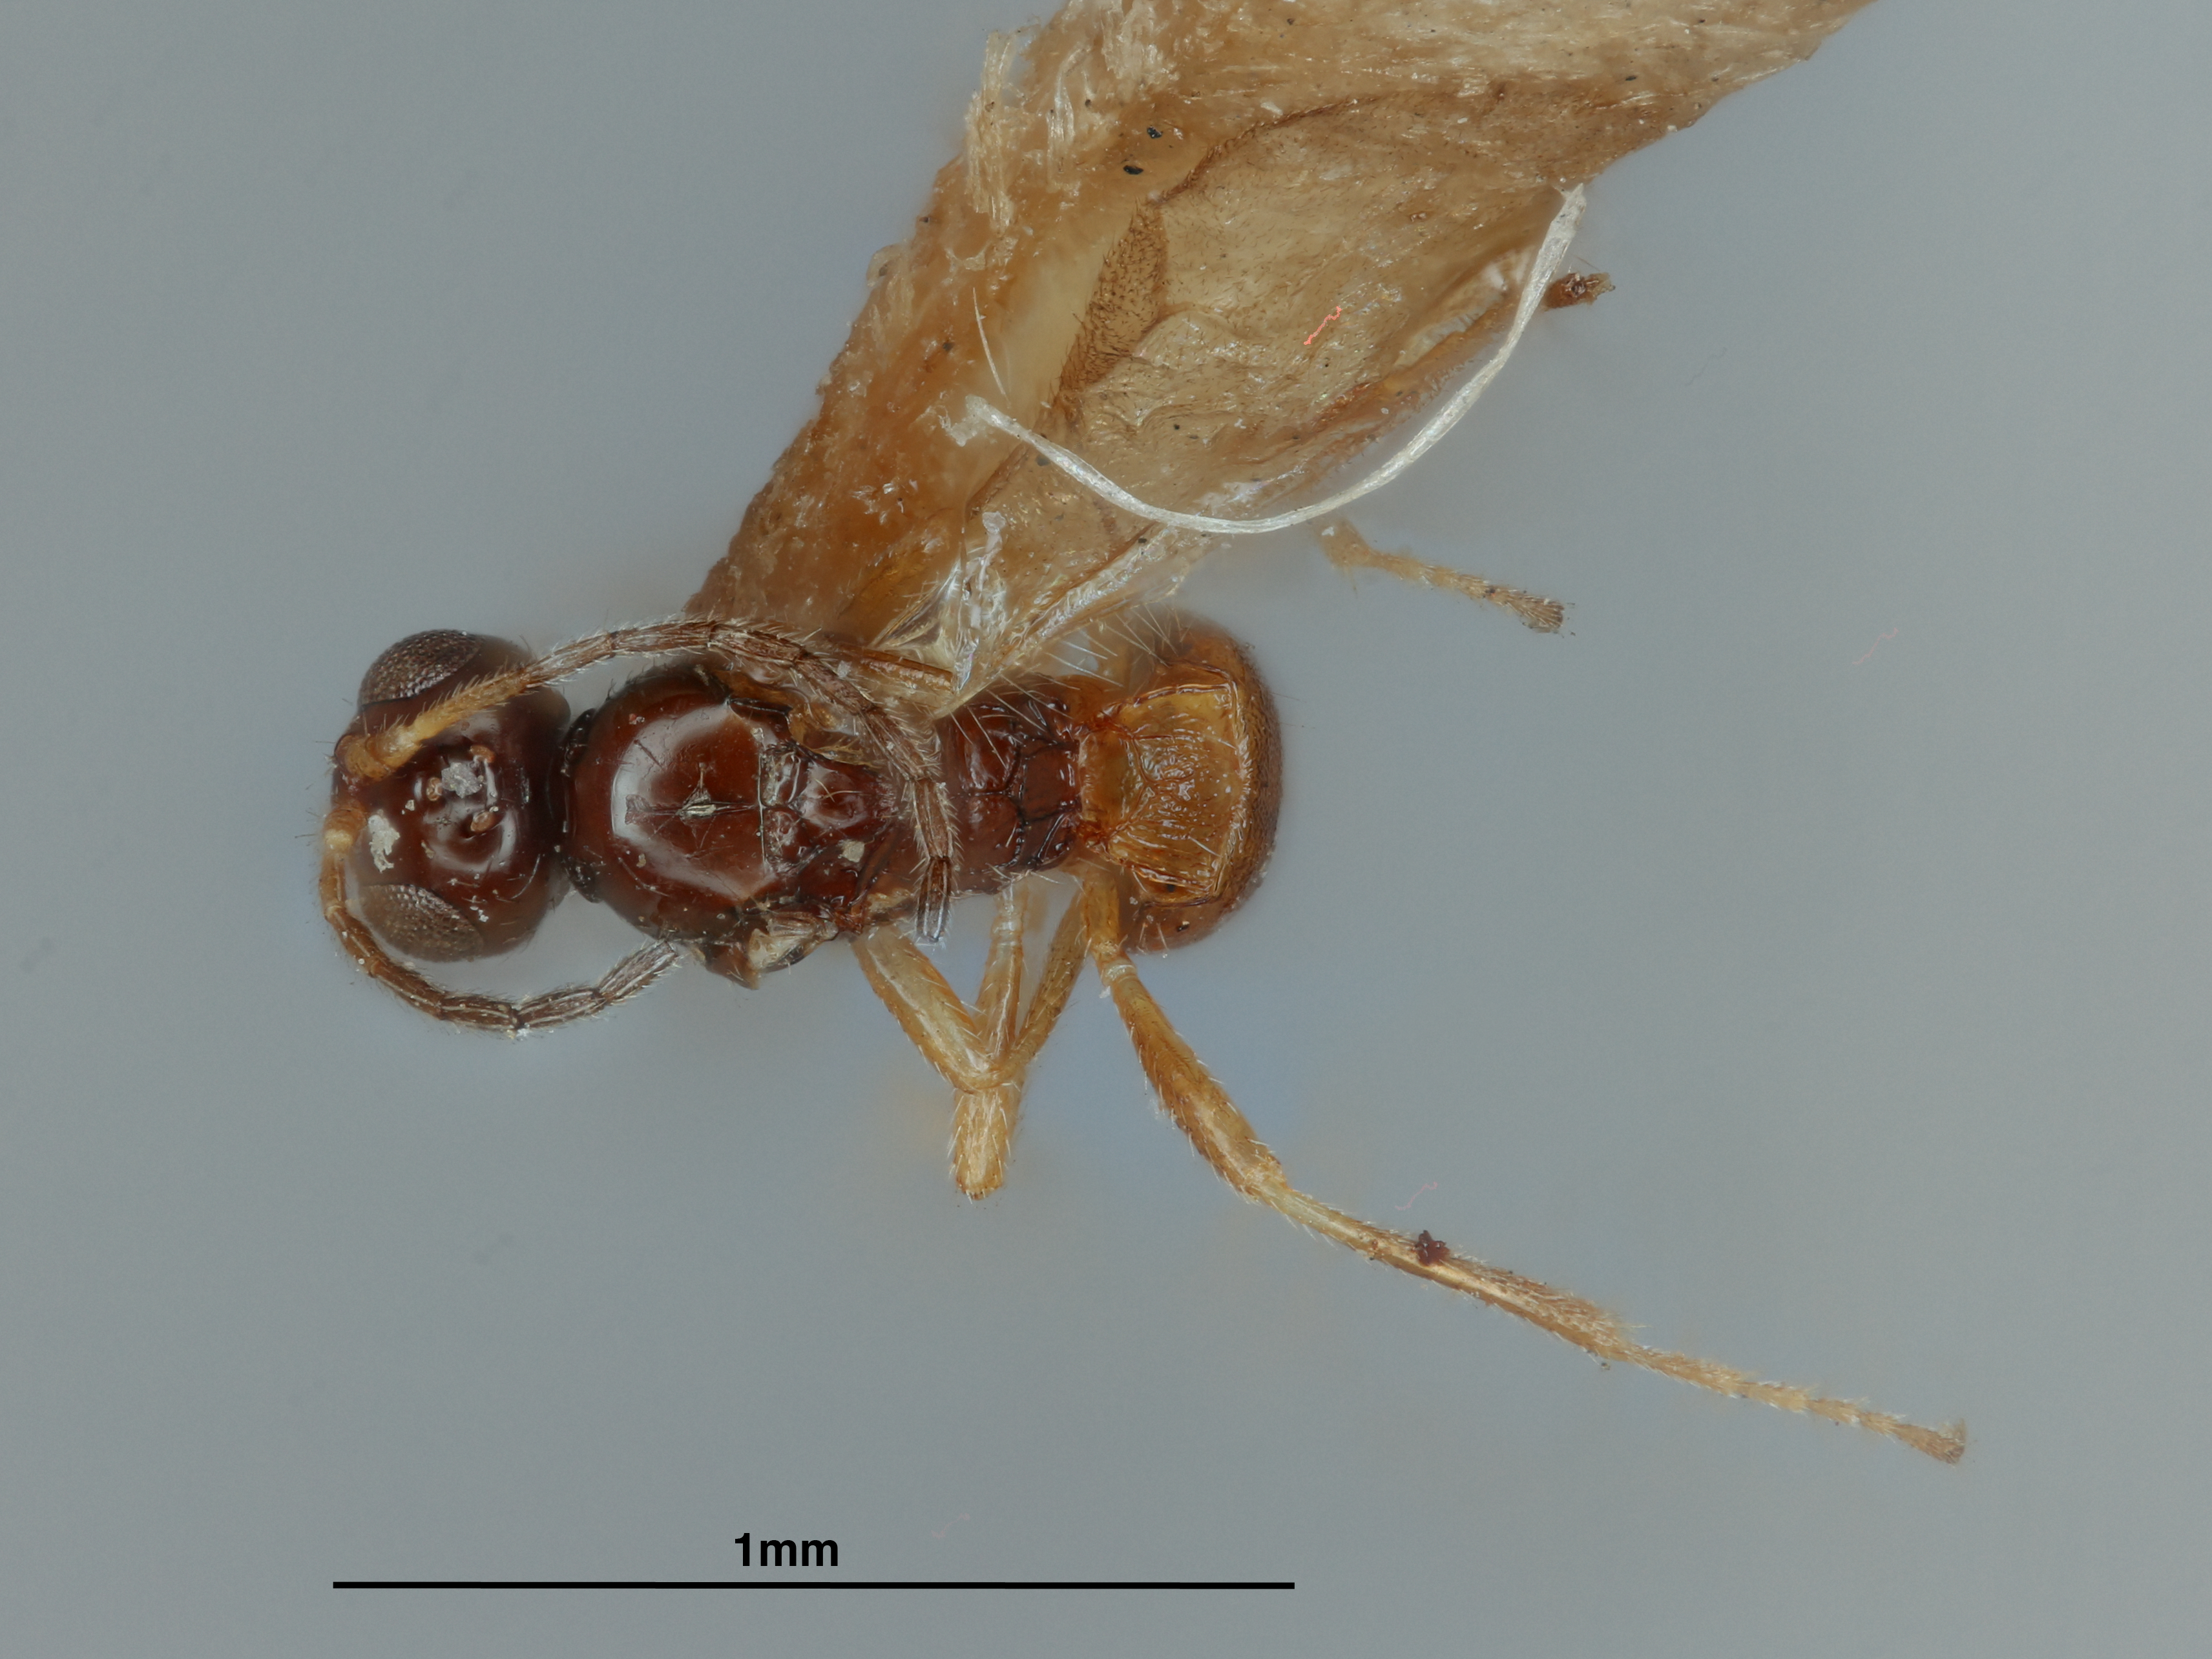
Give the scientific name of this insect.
Episigalphus minutessimus
